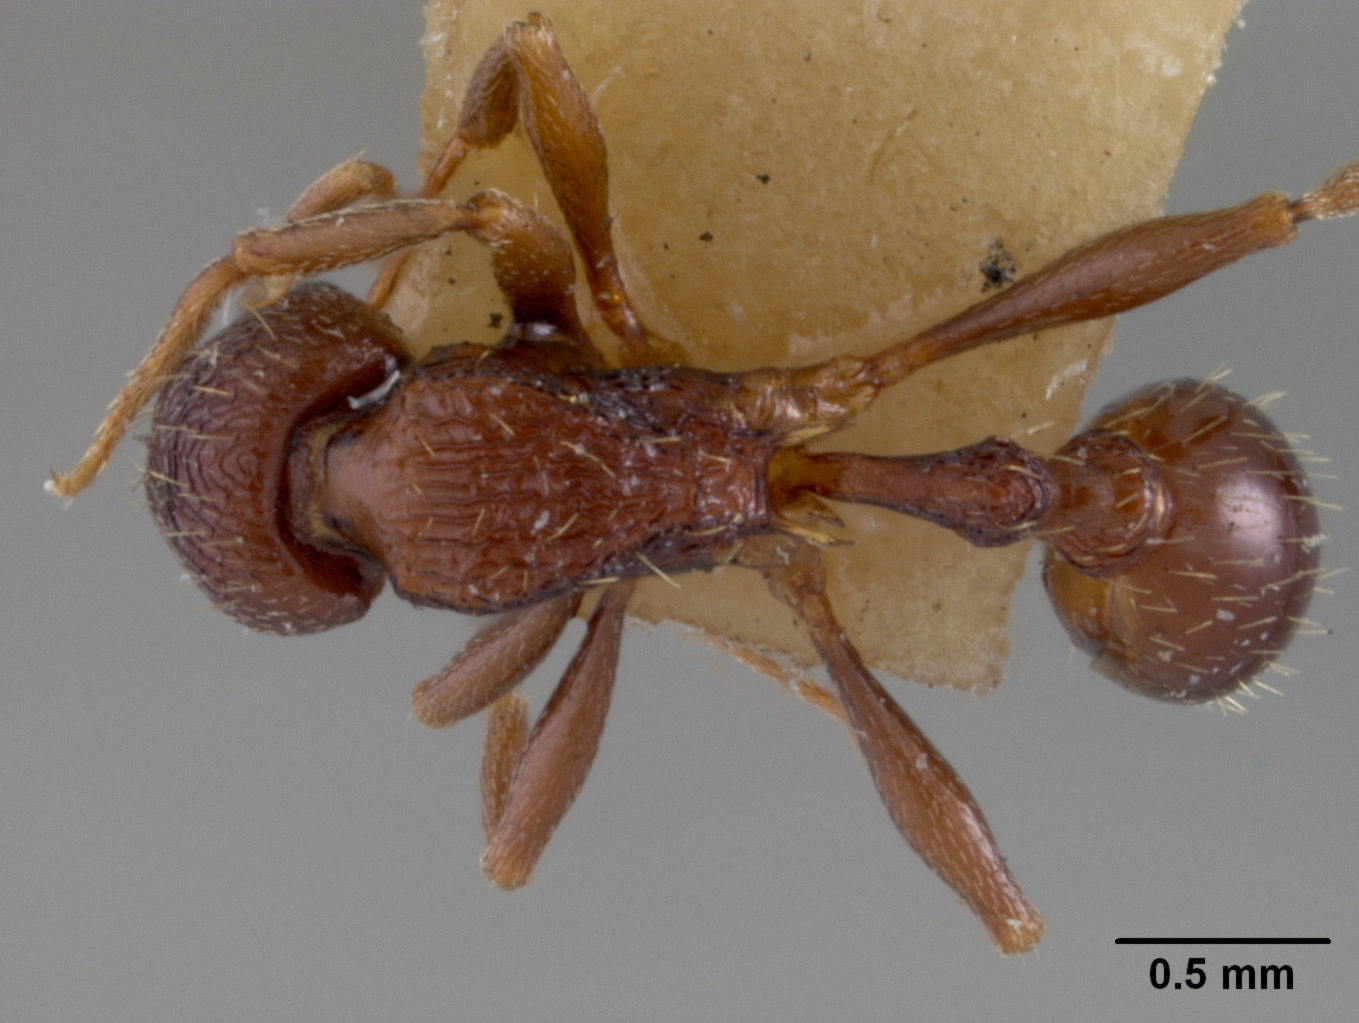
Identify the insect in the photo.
Macromischa scandens
